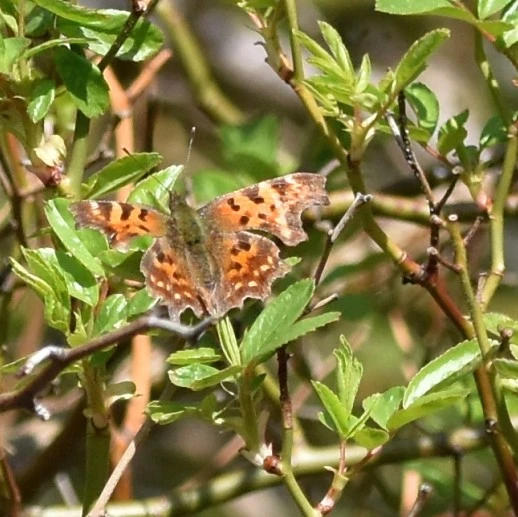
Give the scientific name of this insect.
Polygonia c-album
